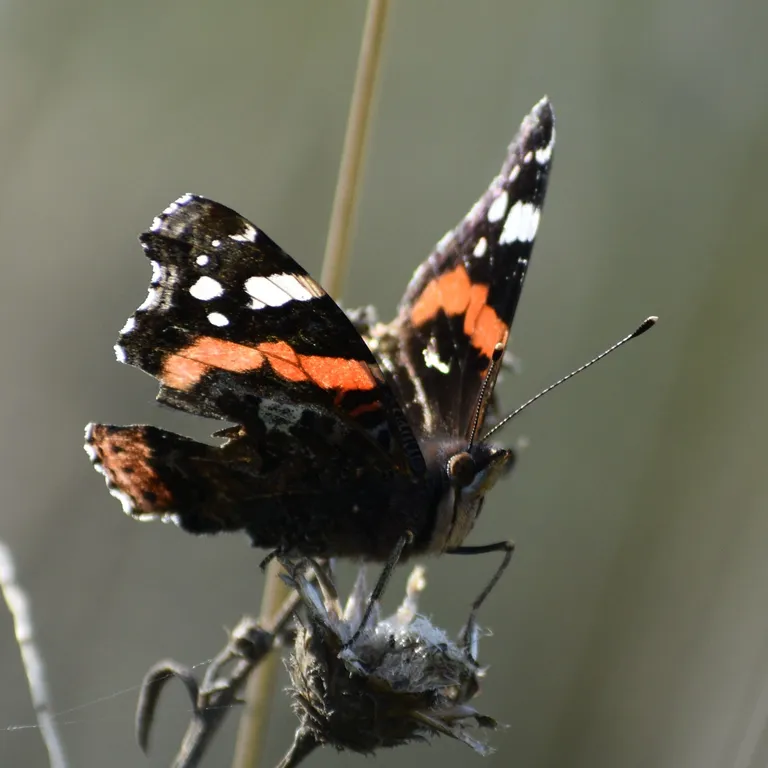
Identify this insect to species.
Vanessa atalanta
